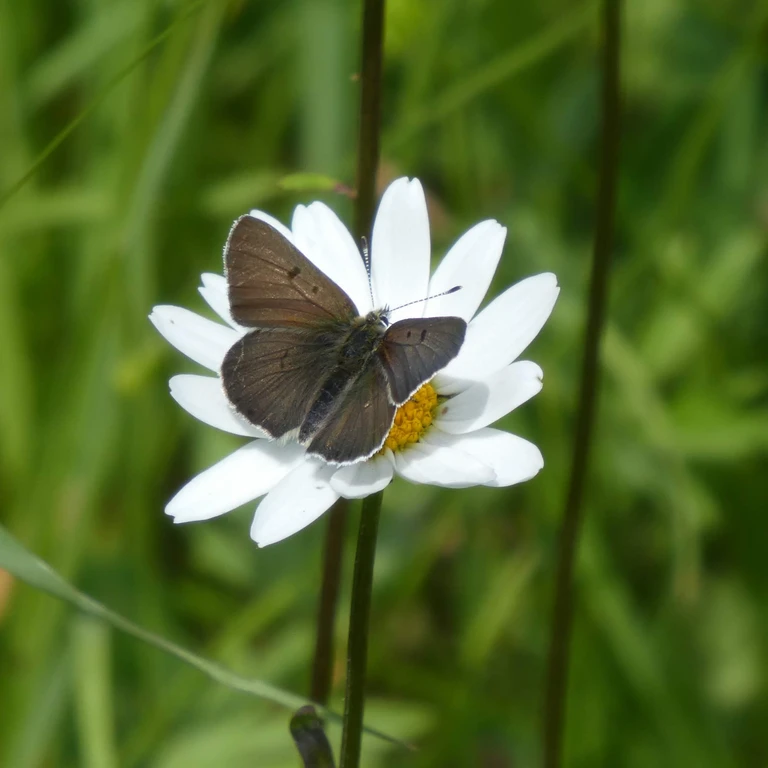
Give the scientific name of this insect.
Lycaena tityrus (also Loweia tityrus)
